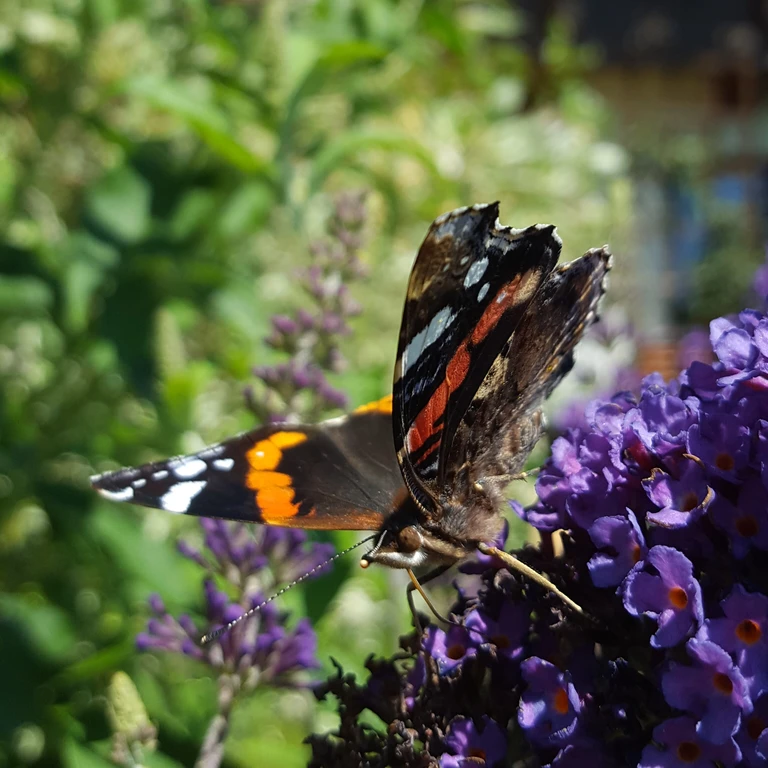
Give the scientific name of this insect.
Vanessa atalanta
